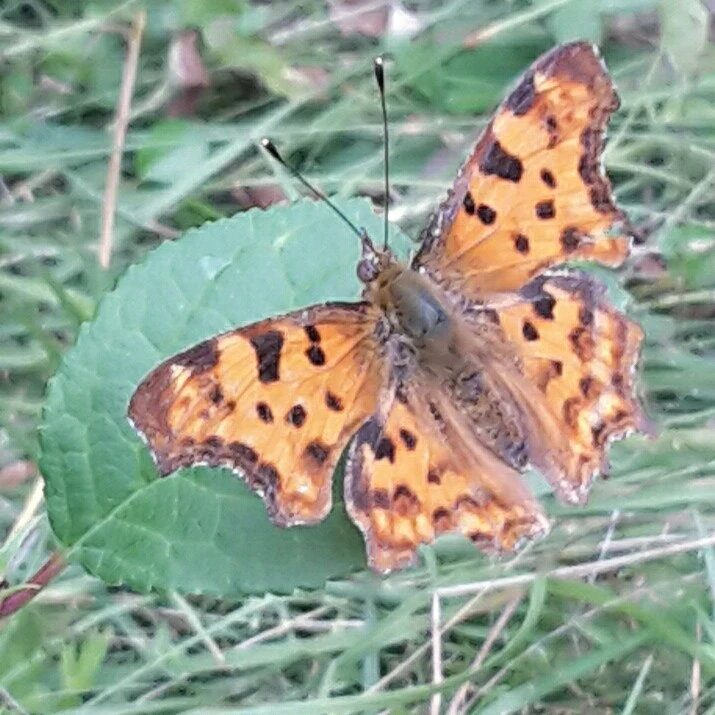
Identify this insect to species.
Polygonia c-album
